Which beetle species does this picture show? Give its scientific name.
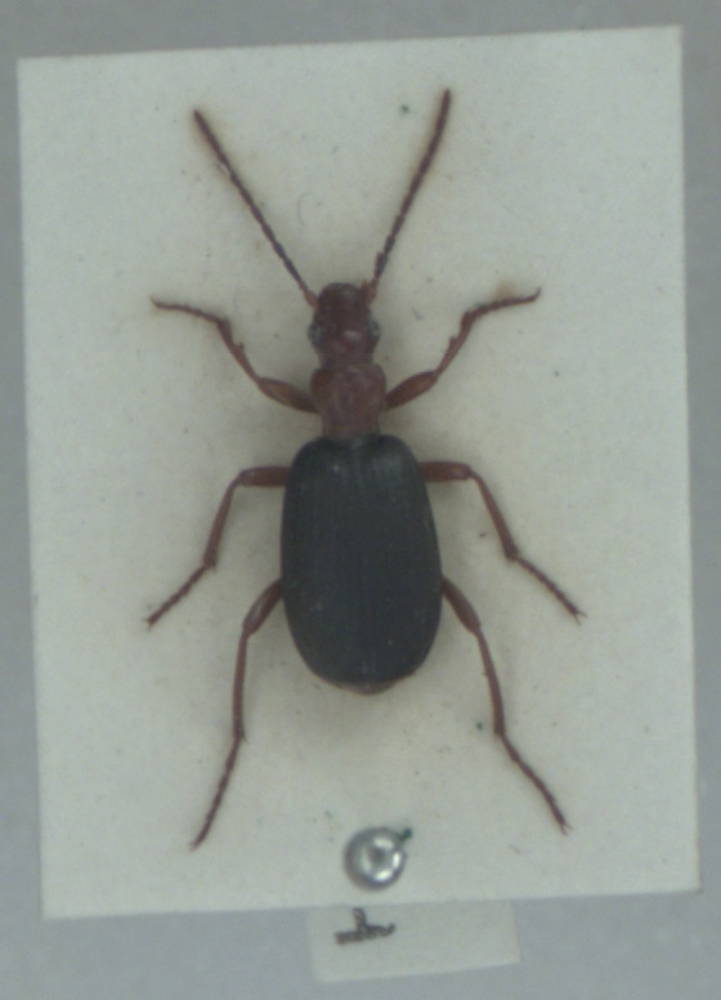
Brachinus crepitans
